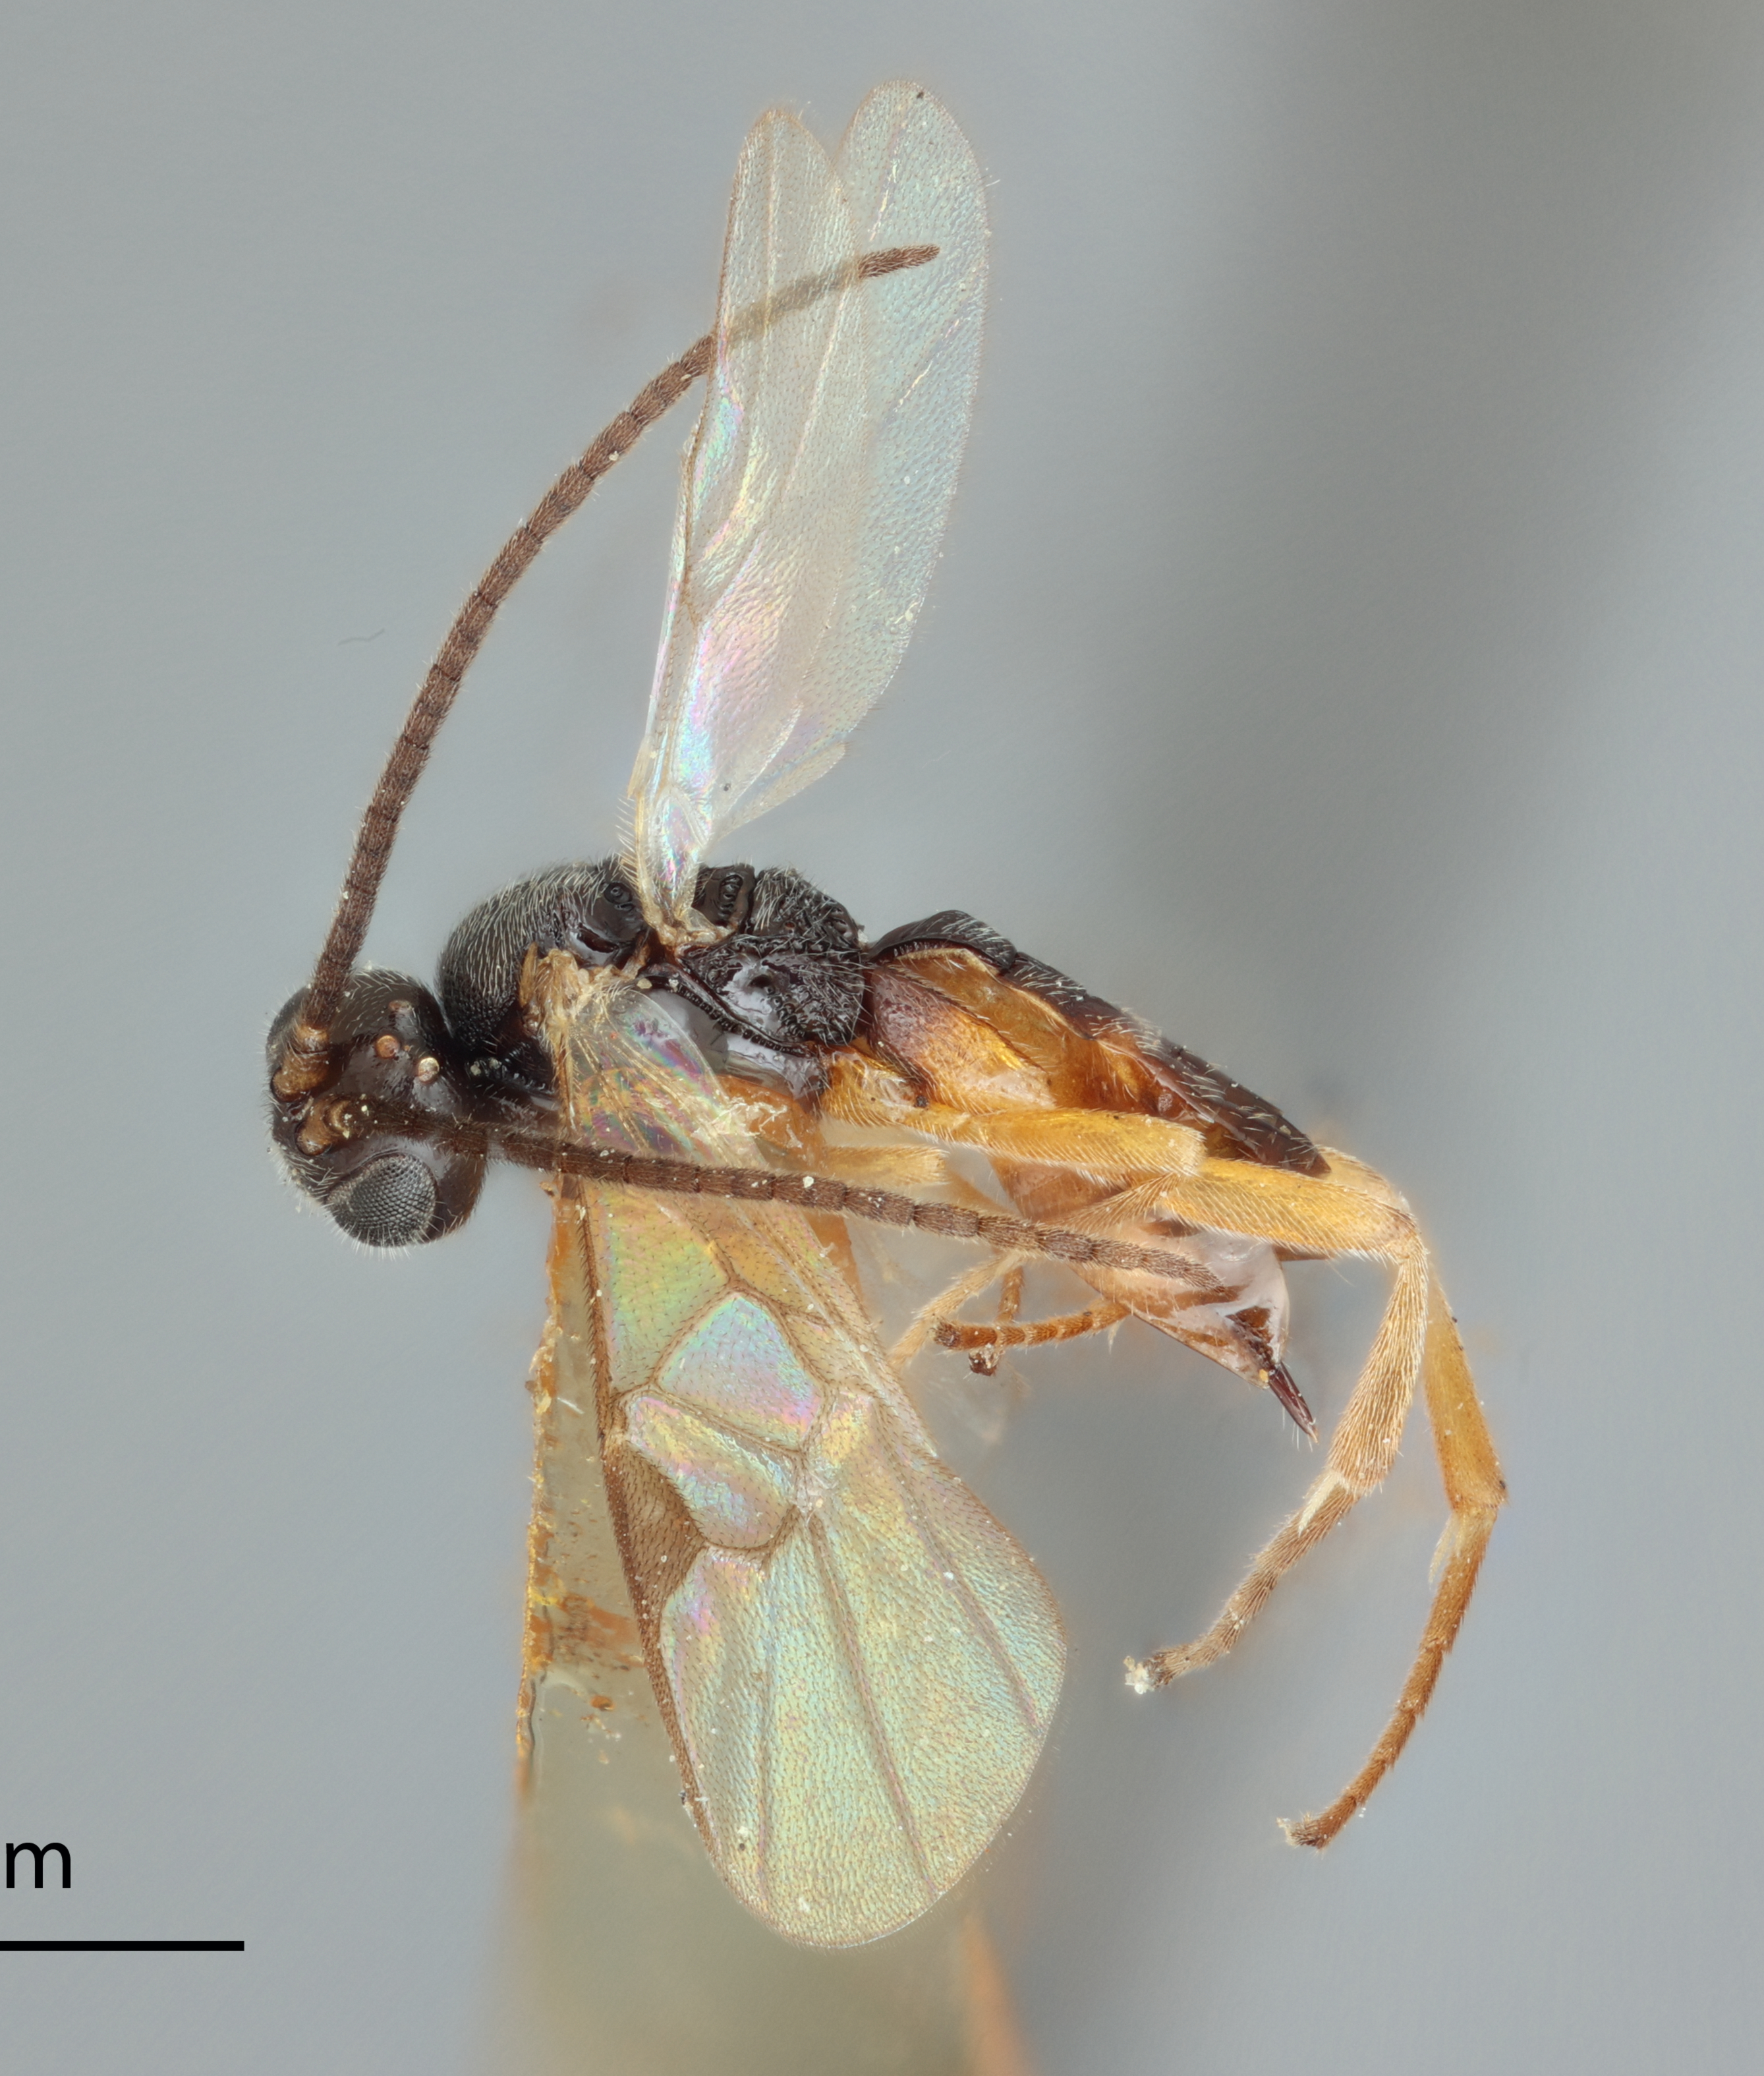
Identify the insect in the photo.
Apanteles coxalis
